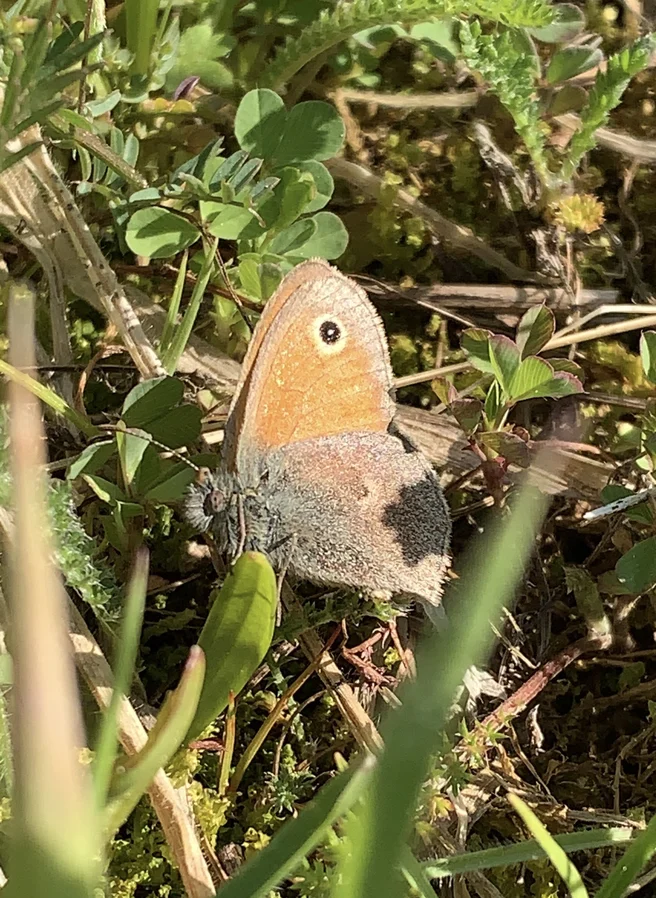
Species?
Coenonympha pamphilus
